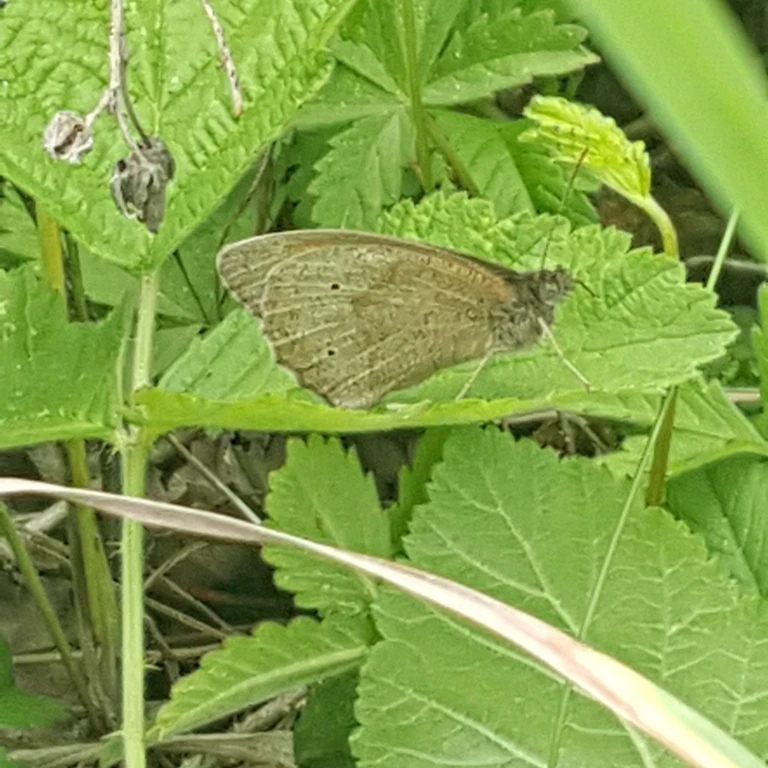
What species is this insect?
Maniola jurtina
